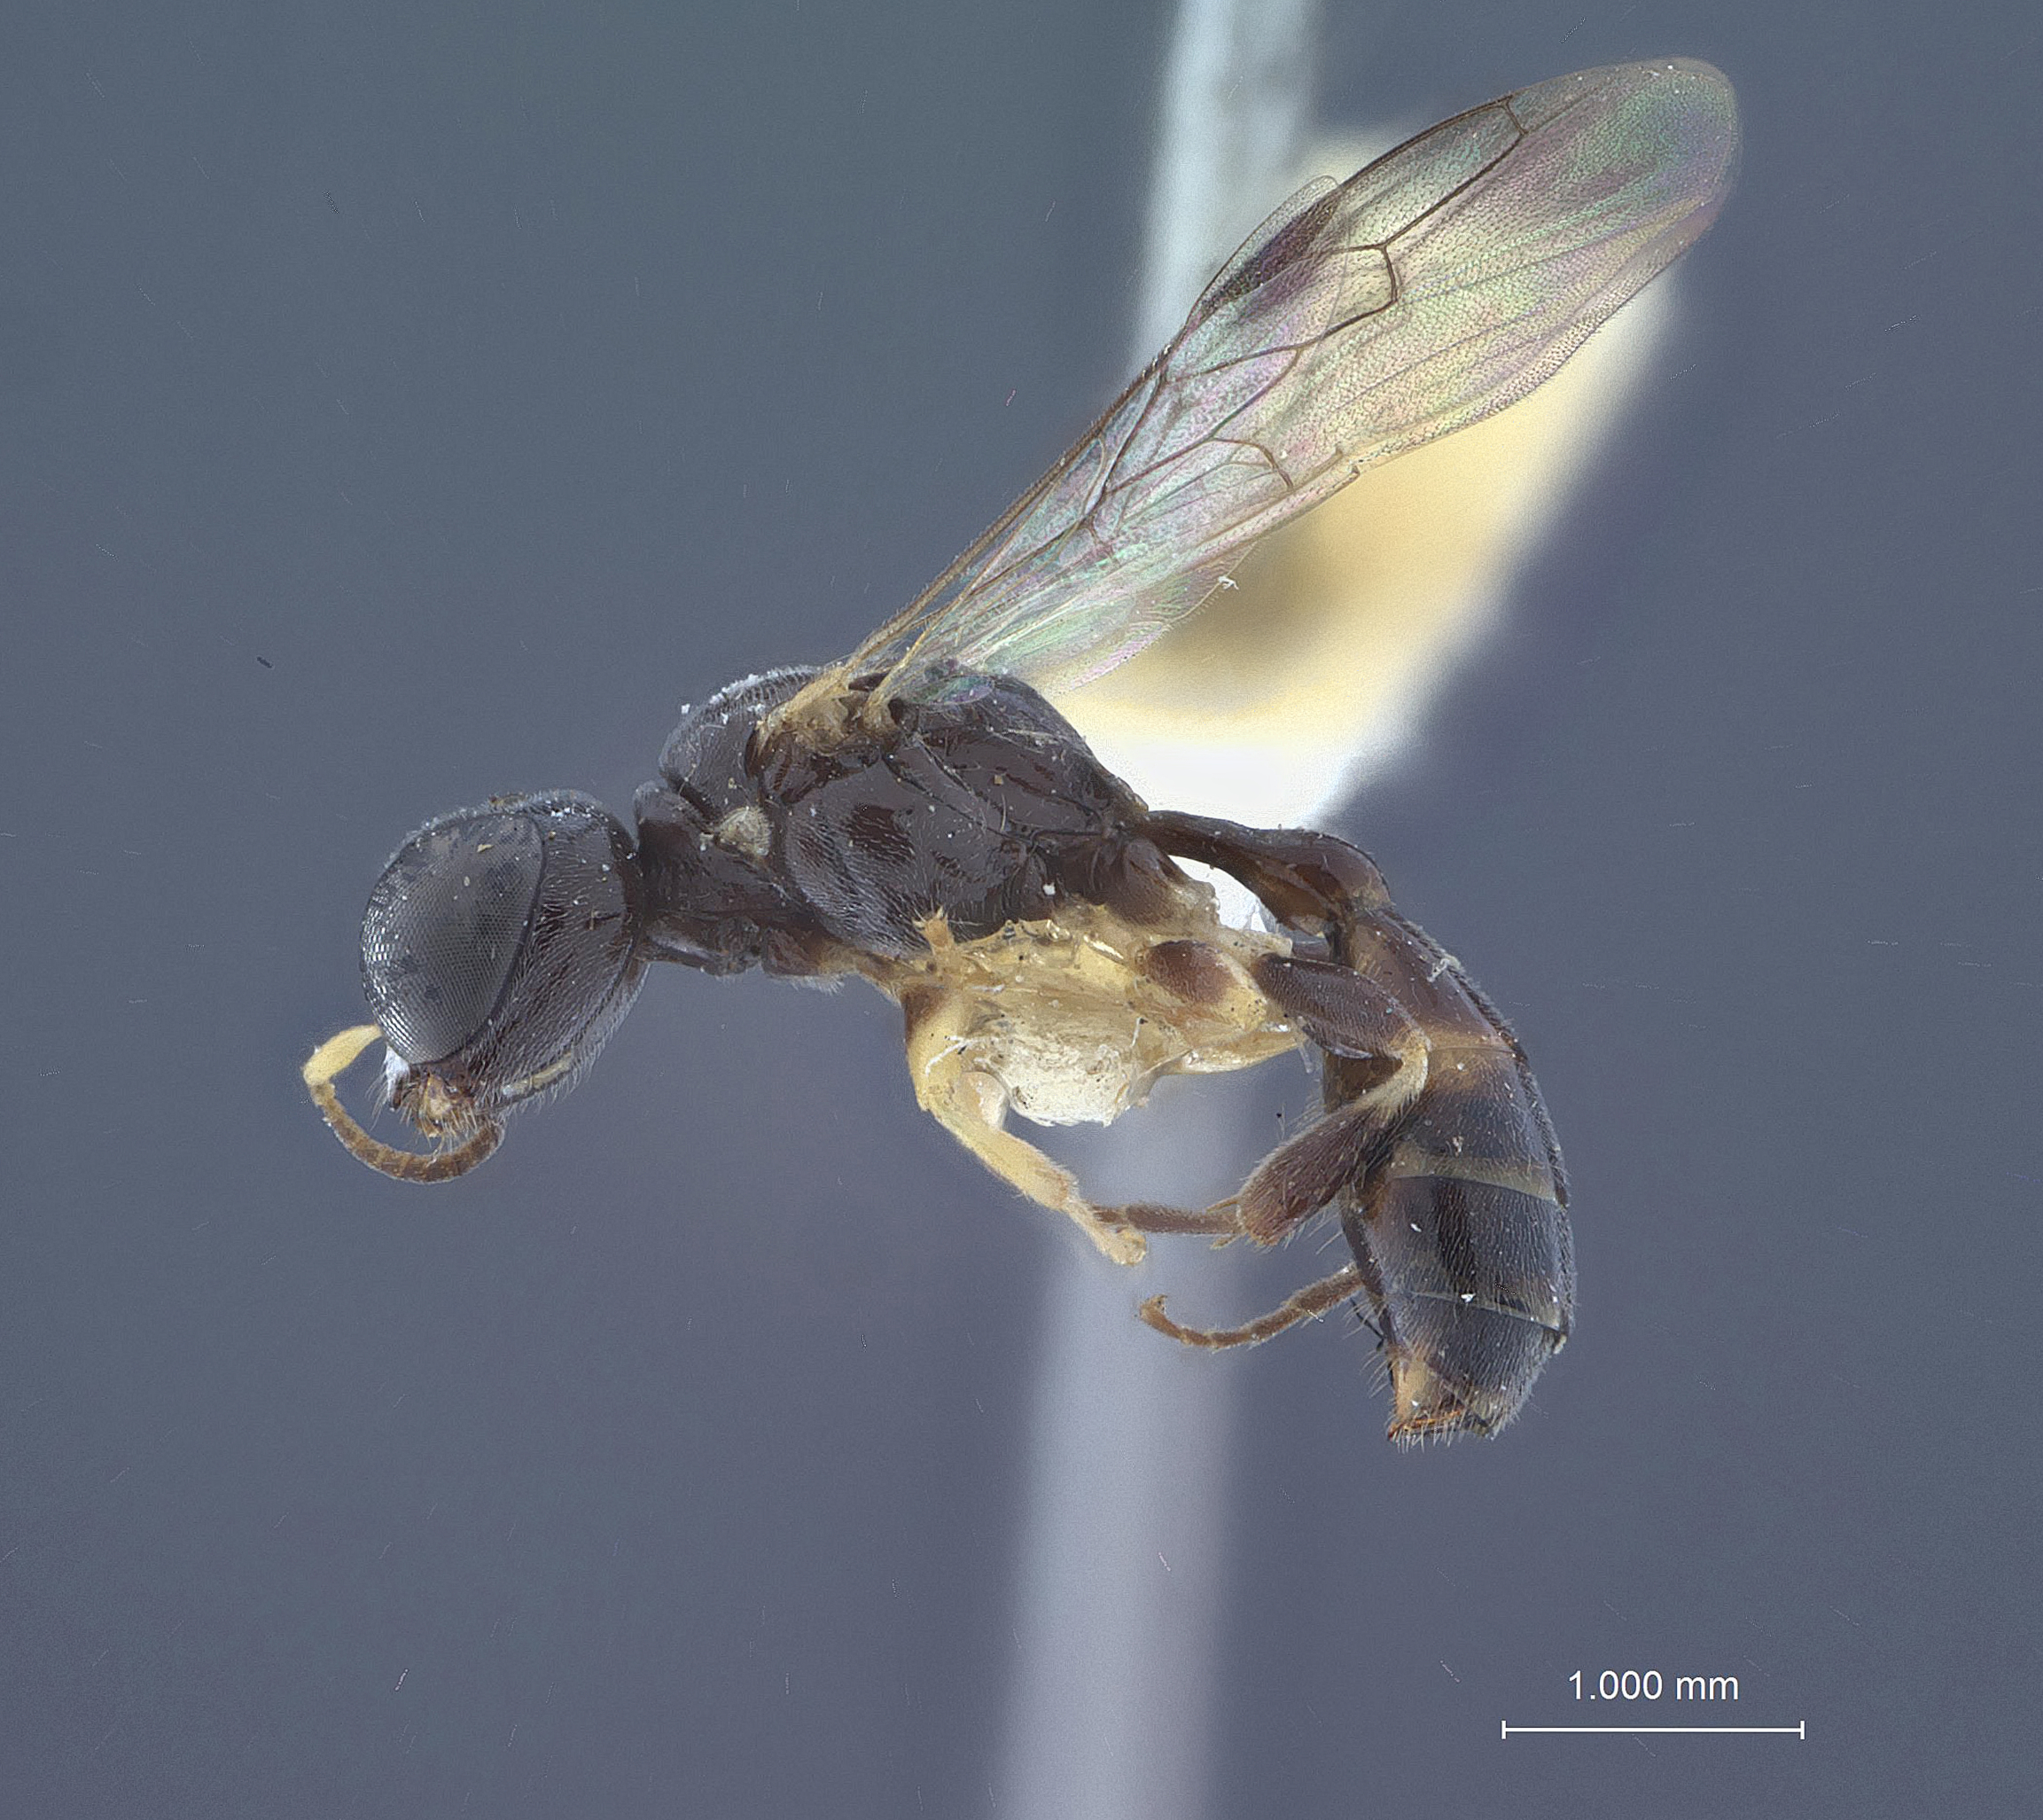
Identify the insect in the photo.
Rhopalum rubrocinctum
